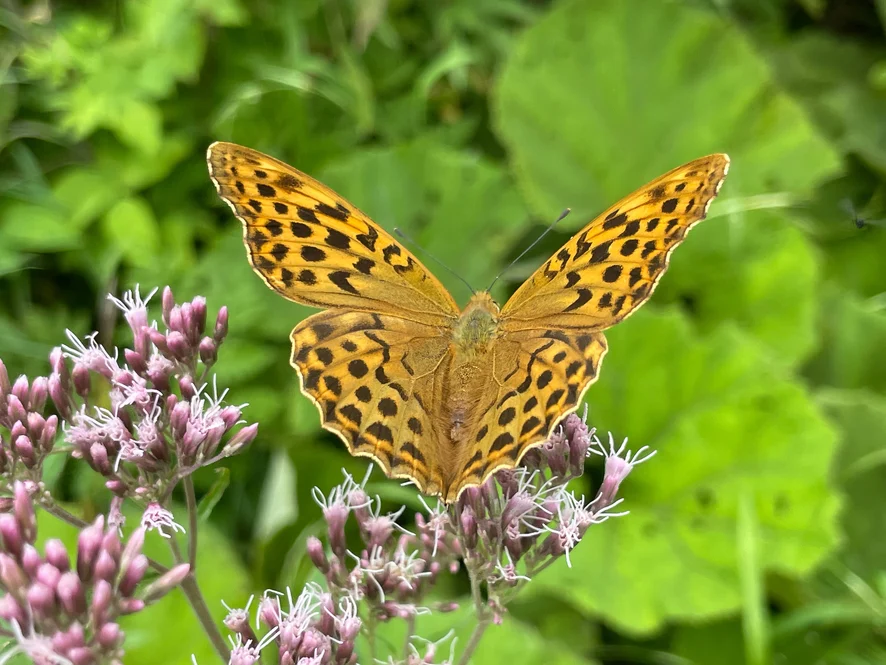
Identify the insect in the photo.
Argynnis paphia
